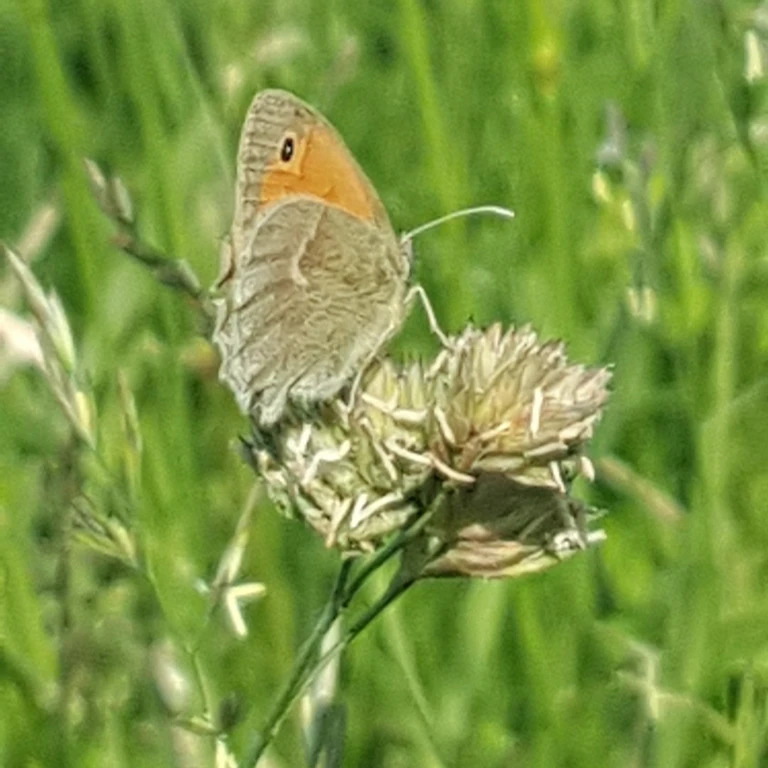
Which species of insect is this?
Coenonympha pamphilus
